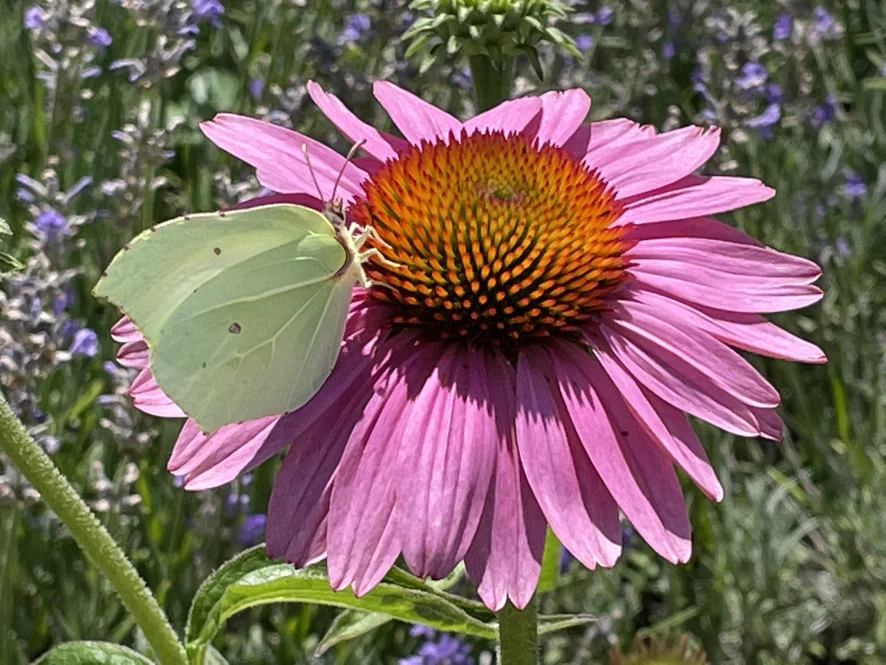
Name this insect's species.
Gonepteryx rhamni
